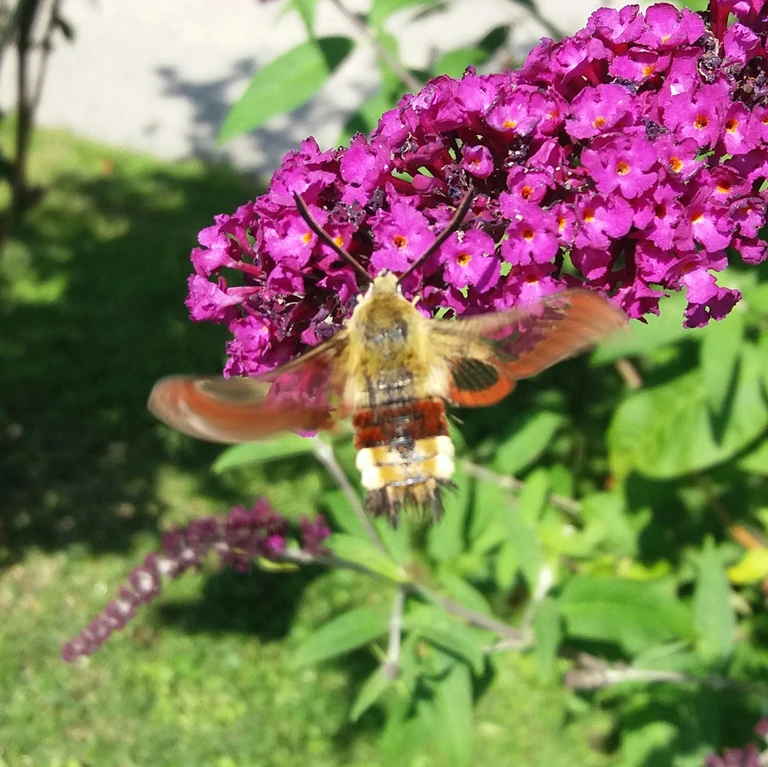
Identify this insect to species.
Hemaris fuciformis
